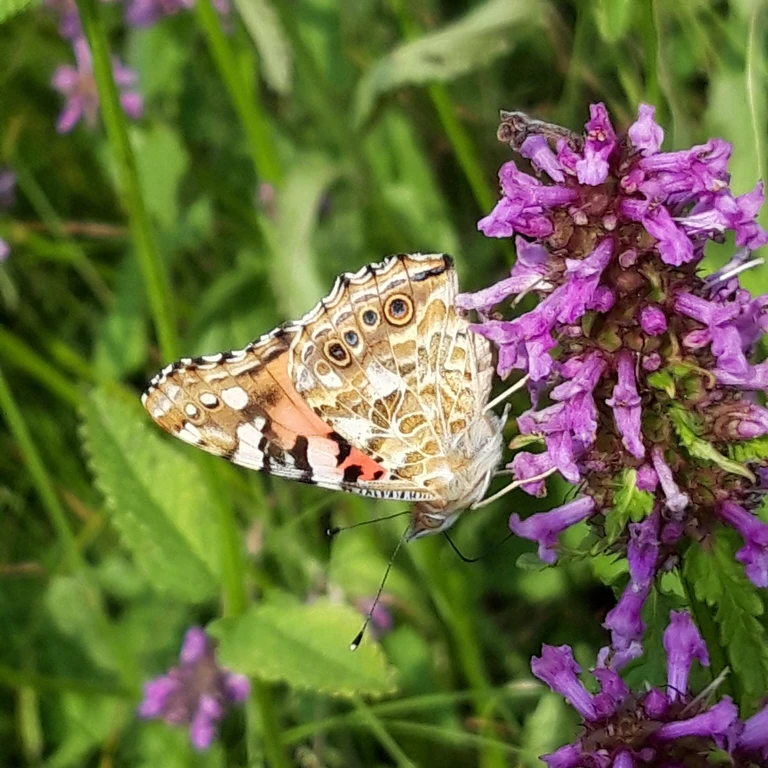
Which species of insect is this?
Vanessa cardui
